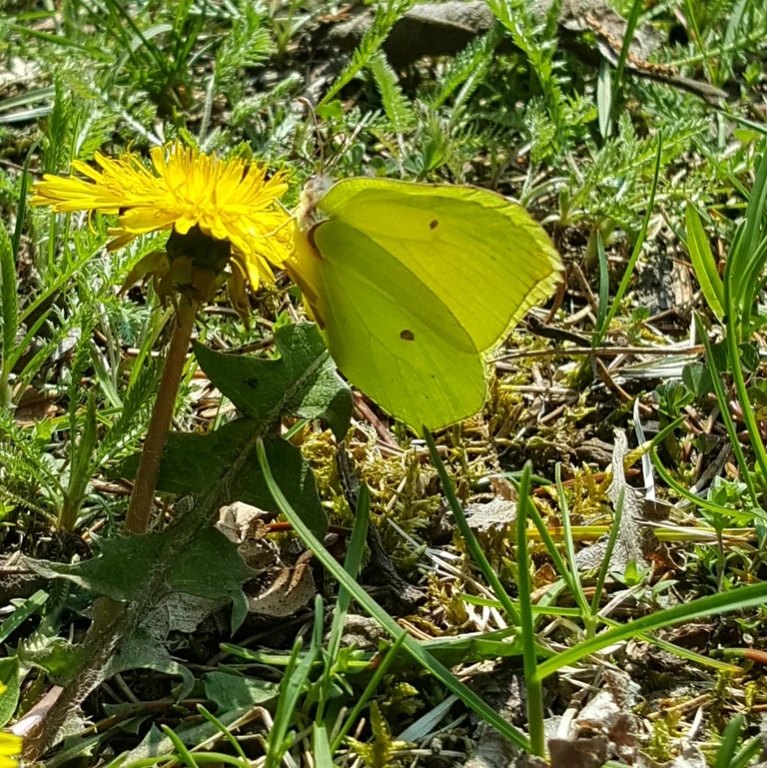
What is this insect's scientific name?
Gonepteryx rhamni
